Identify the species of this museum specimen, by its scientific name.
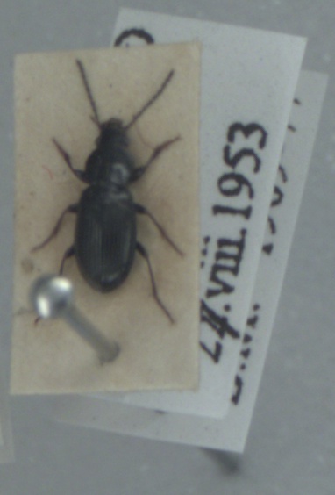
Pterostichus diligens
